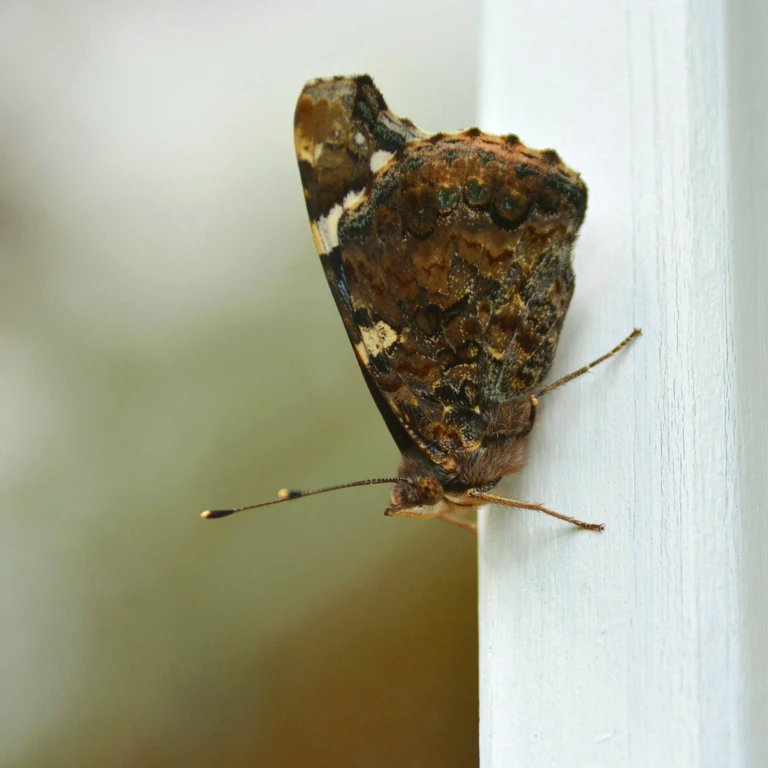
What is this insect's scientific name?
Vanessa atalanta
